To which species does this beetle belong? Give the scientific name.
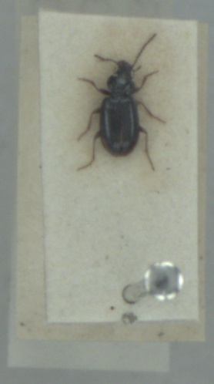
Bembidion guttula
